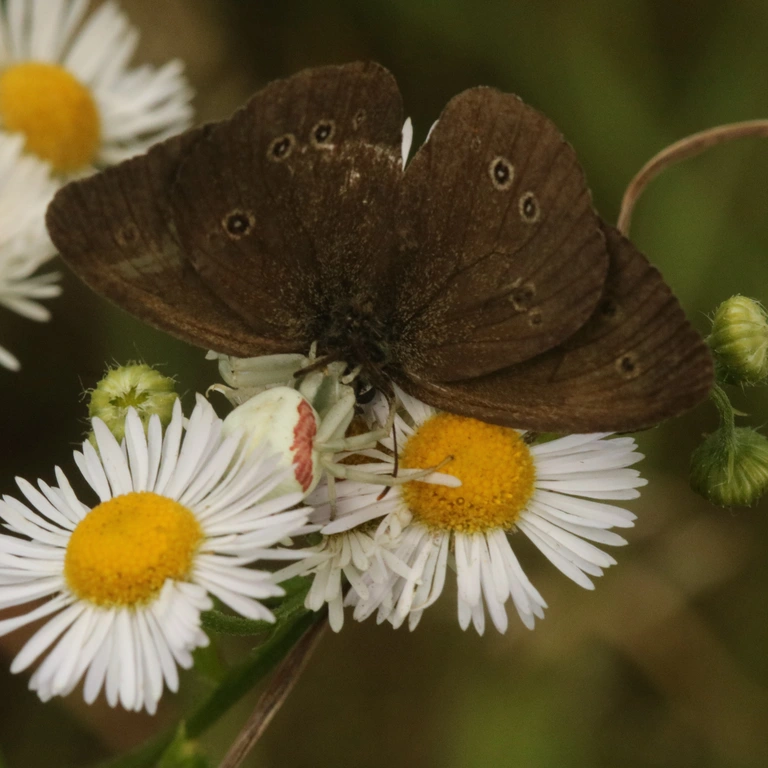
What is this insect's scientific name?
Aphantopus hyperantus
